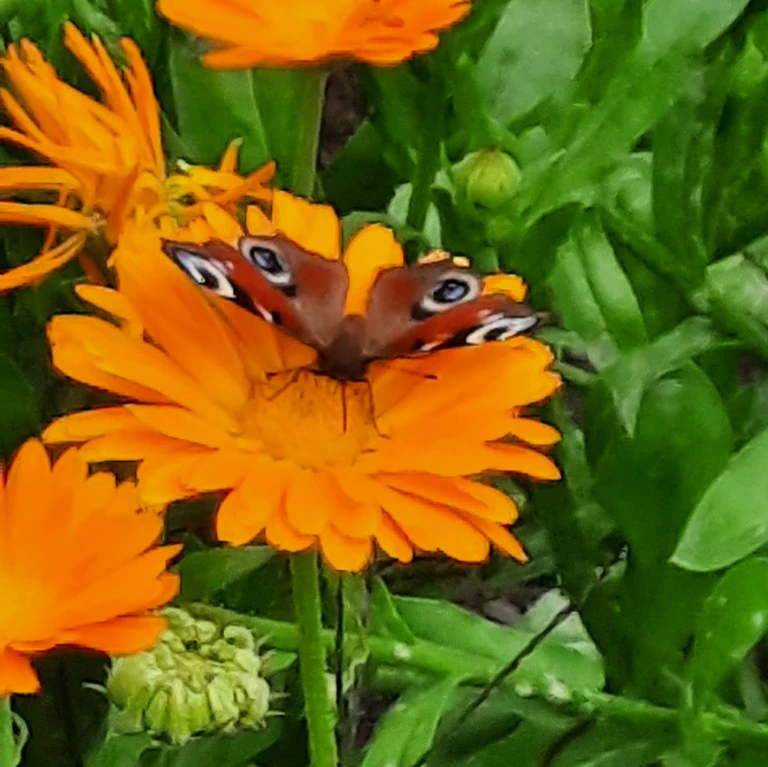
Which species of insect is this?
Aglais io
